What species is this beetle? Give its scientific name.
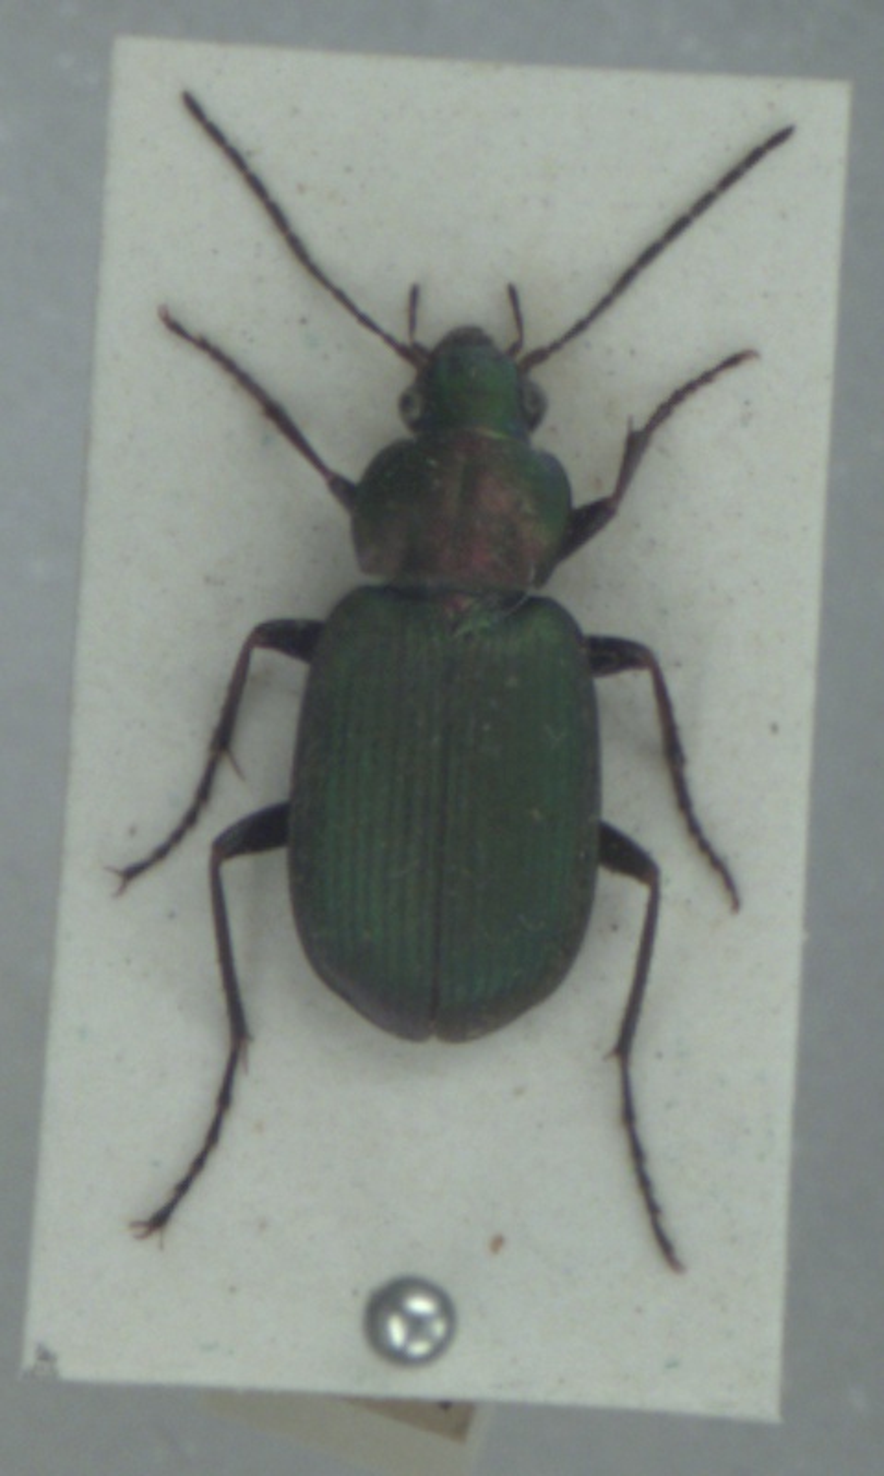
Chlaenius nigricornis
